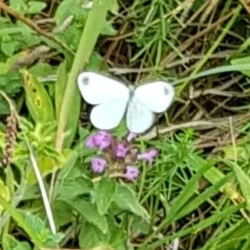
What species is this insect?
Leptidea sinapis/juvernica
